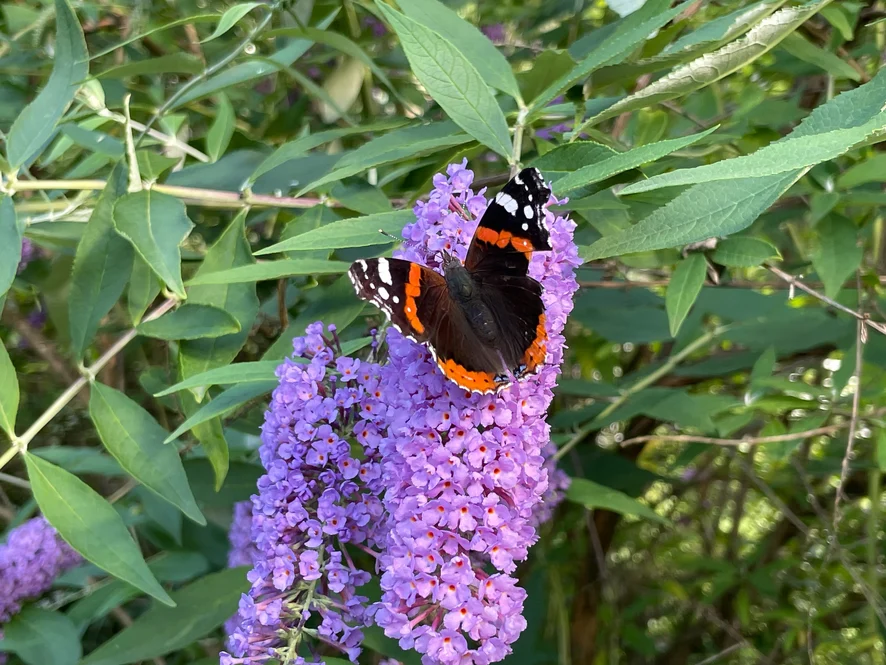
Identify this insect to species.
Vanessa atalanta
